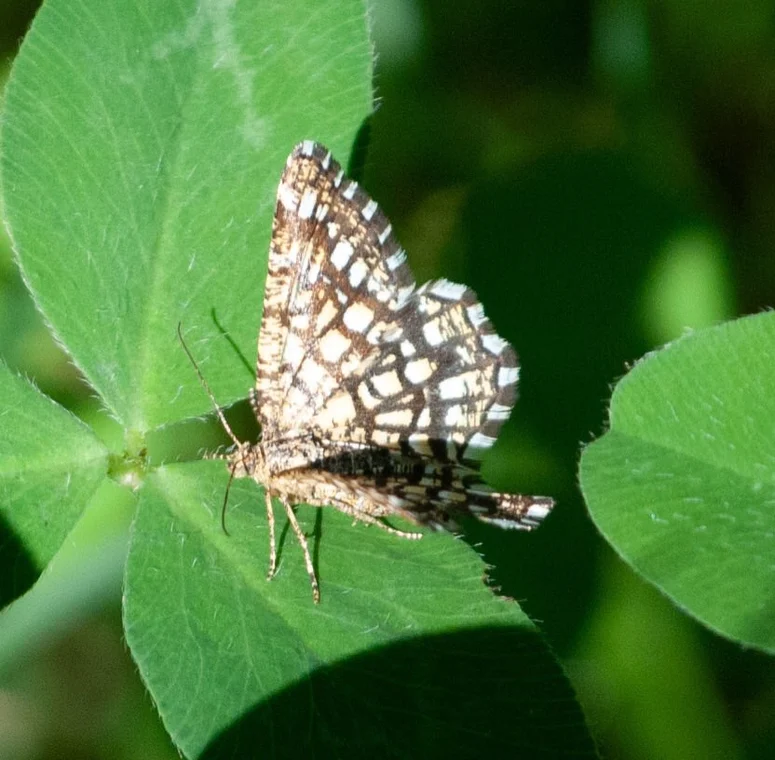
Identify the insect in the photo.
Chiasmia clathrata
